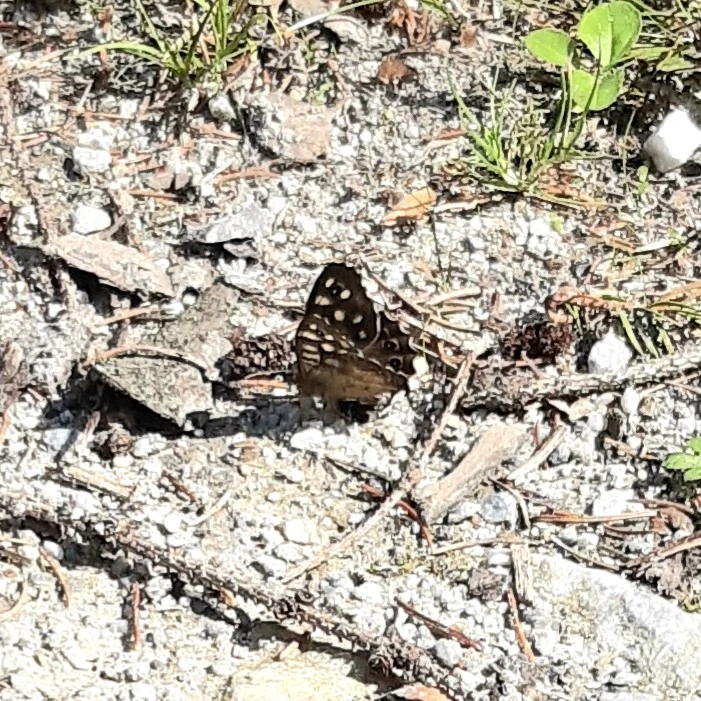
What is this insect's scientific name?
Pararge aegeria
